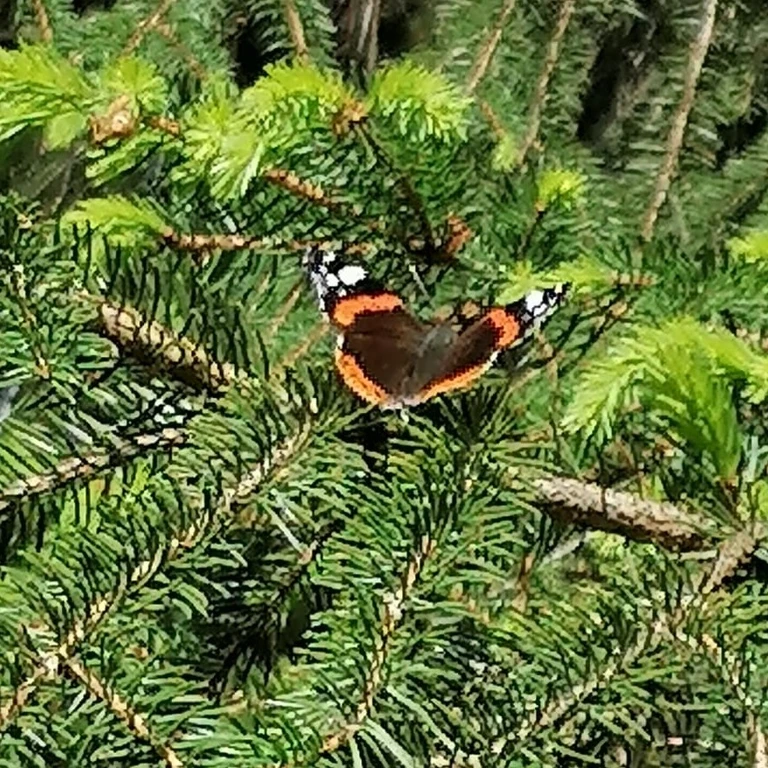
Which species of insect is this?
Vanessa atalanta
